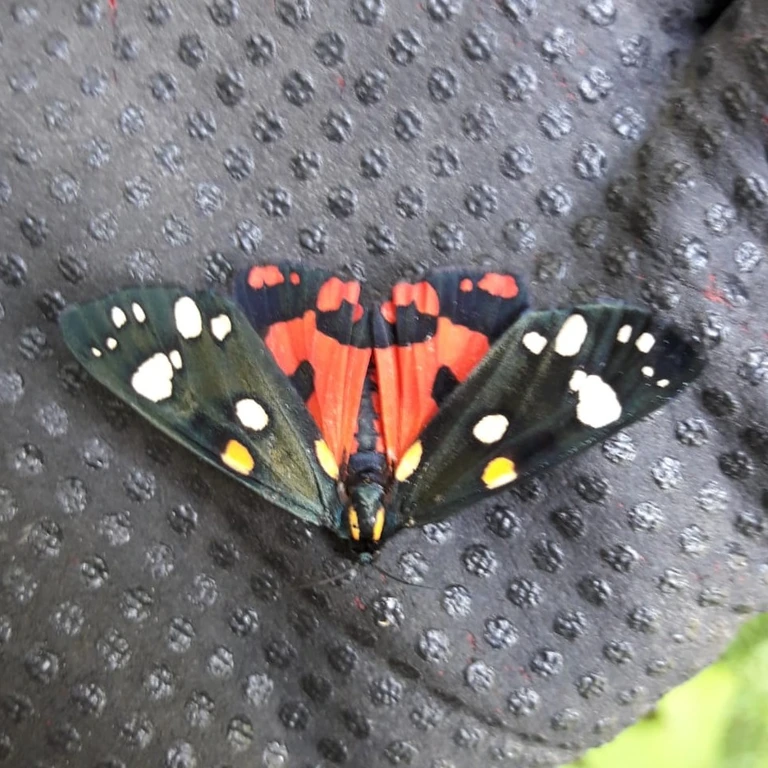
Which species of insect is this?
Callimorpha dominula
